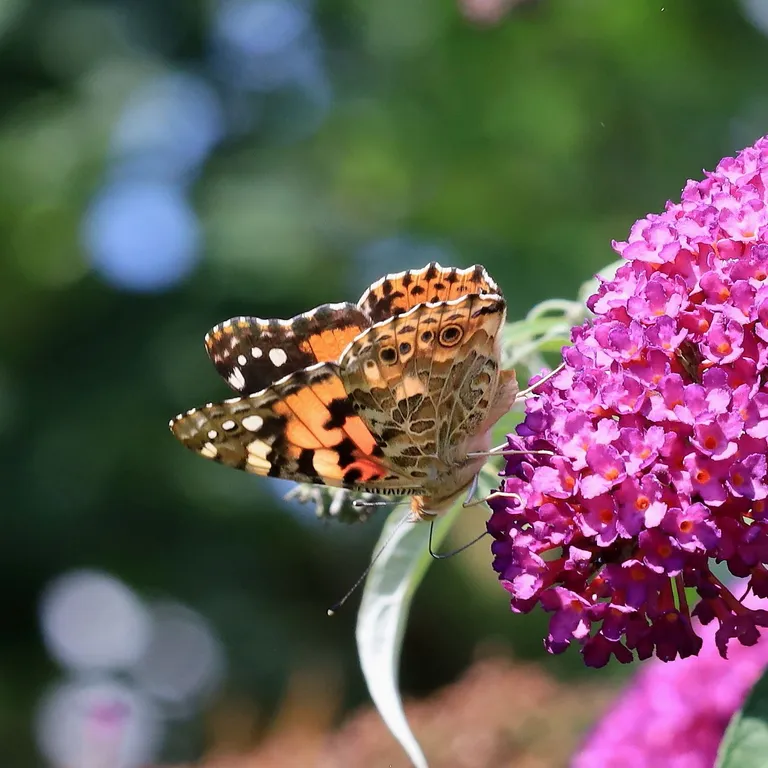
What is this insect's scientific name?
Vanessa cardui
